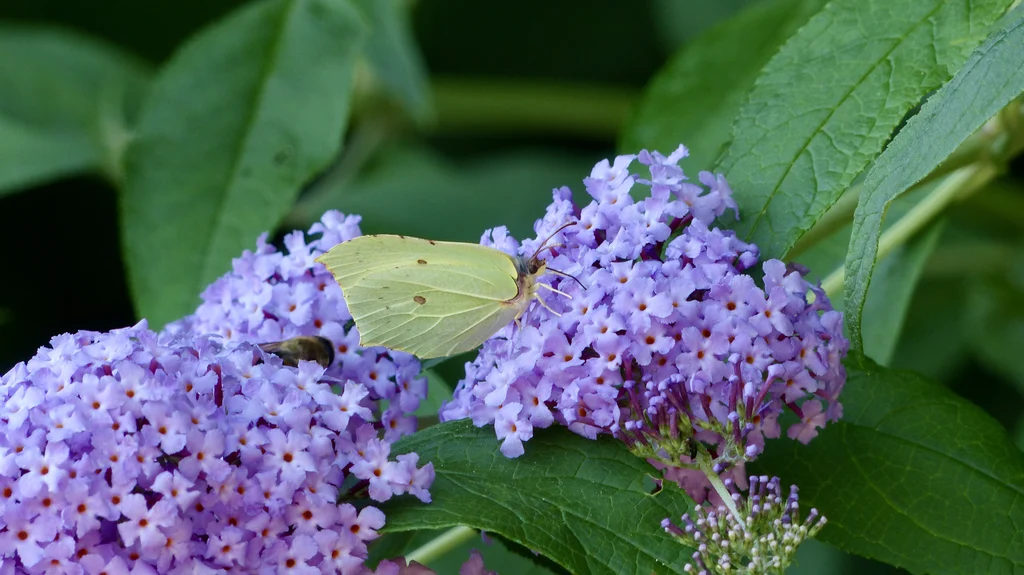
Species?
Gonepteryx rhamni
